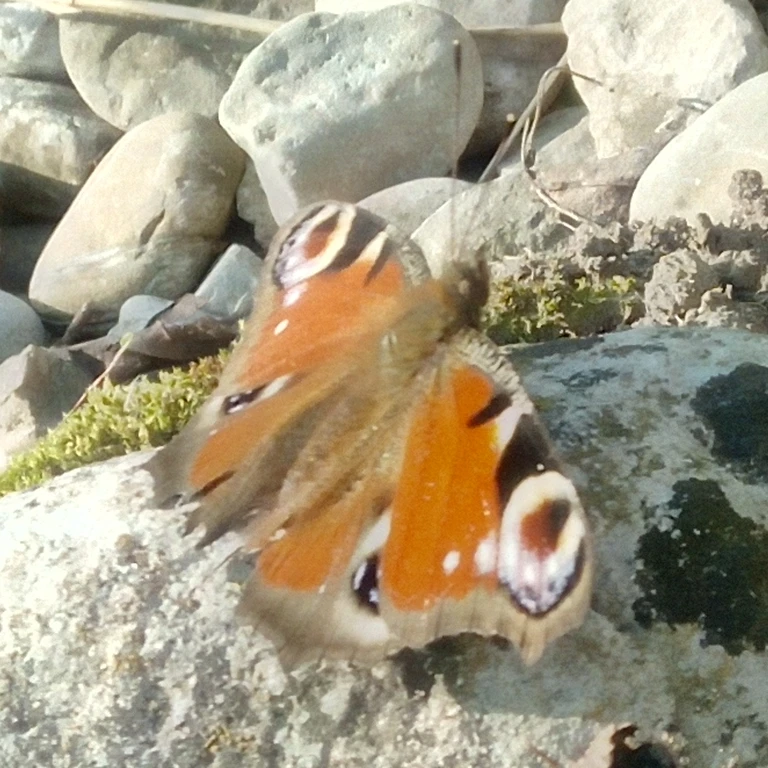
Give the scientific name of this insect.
Aglais io
